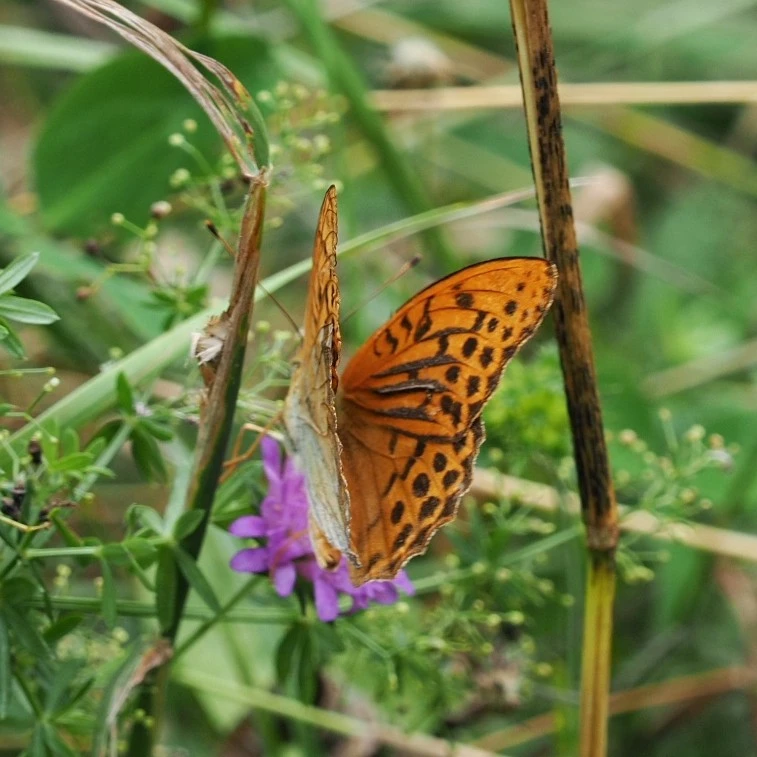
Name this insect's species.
Argynnis paphia
